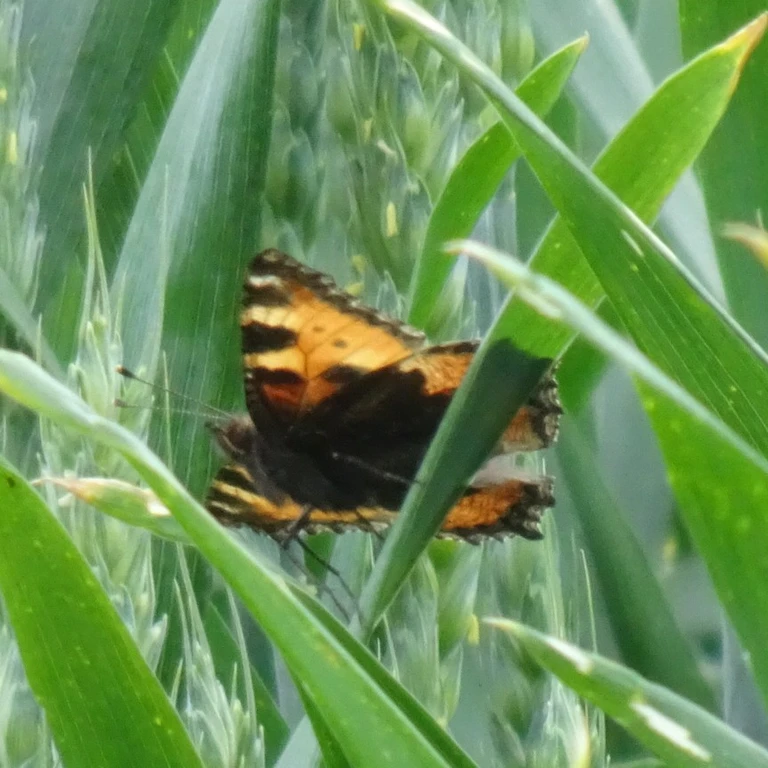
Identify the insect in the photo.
Aglais urticae
